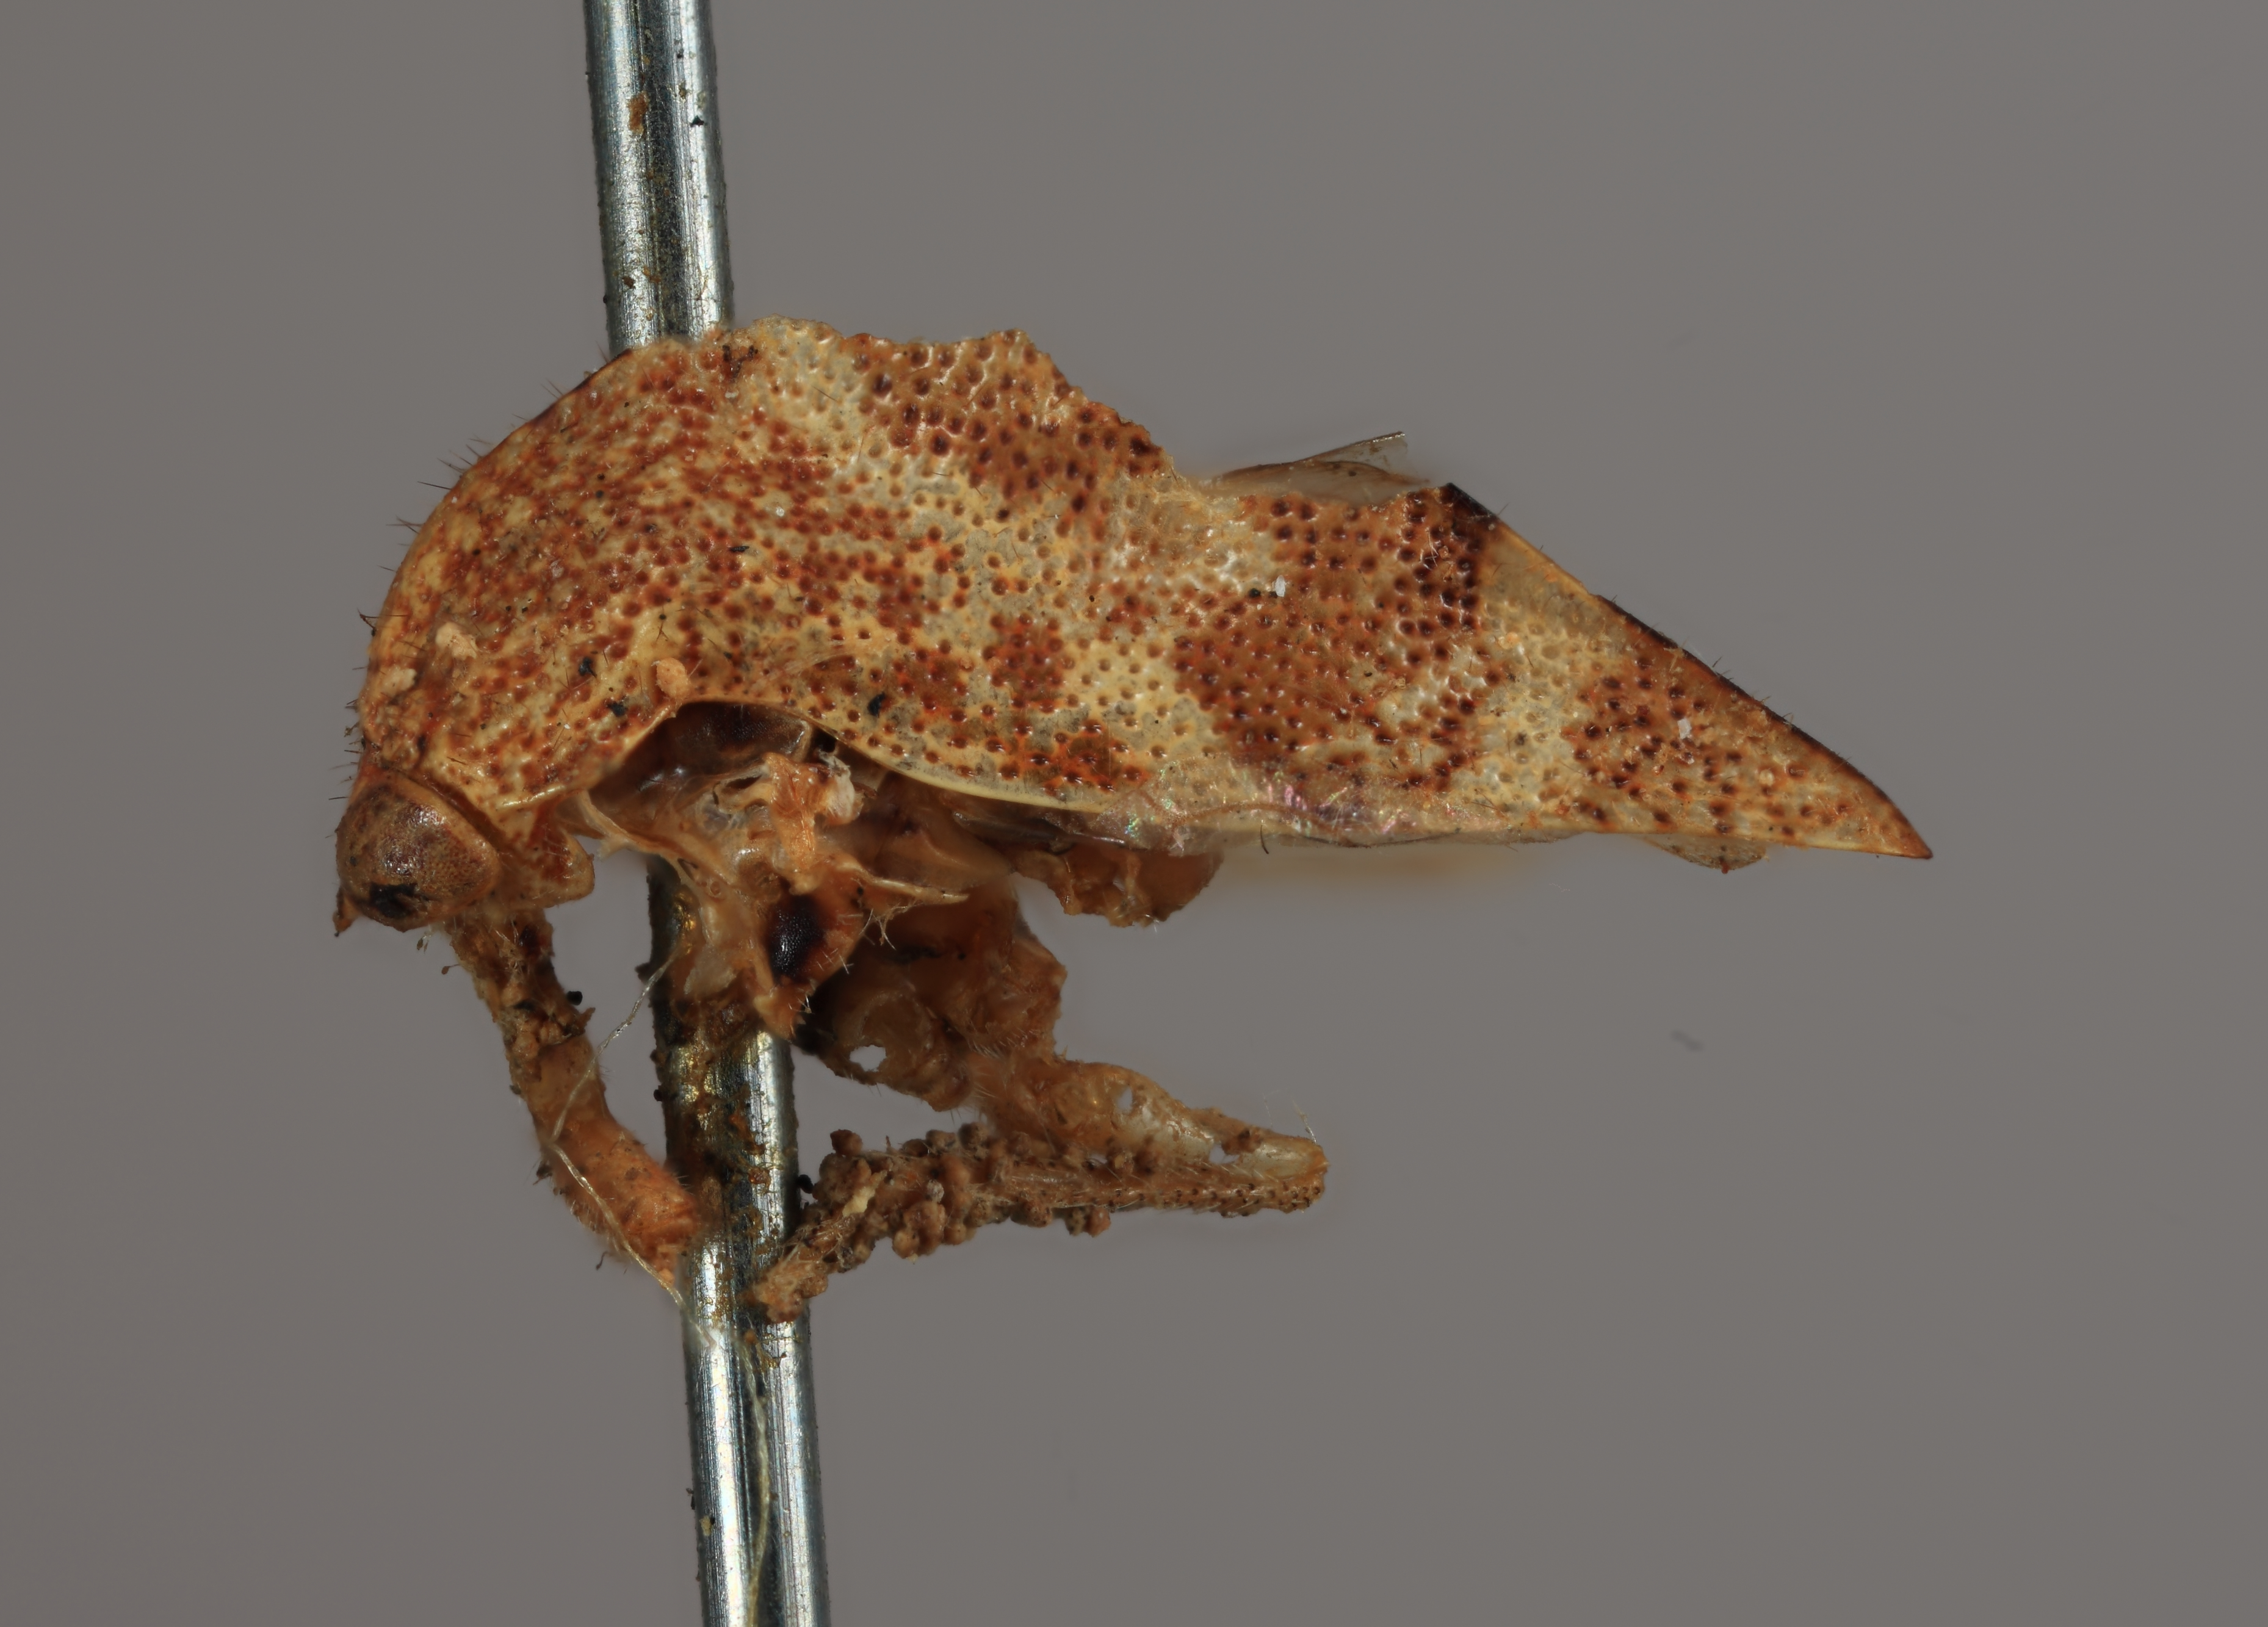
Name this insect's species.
Smilia vanduzeei
